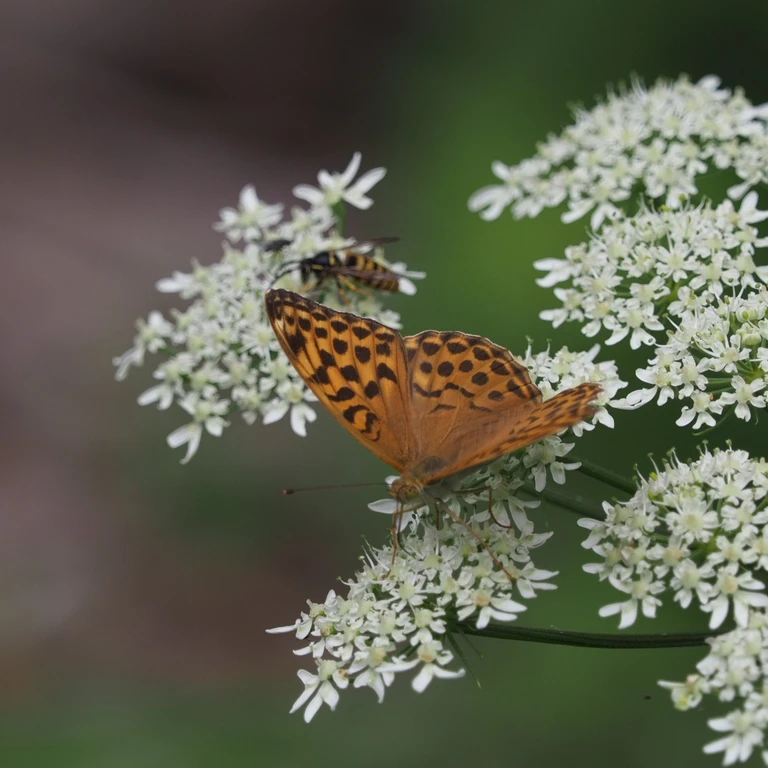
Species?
Argynnis paphia
